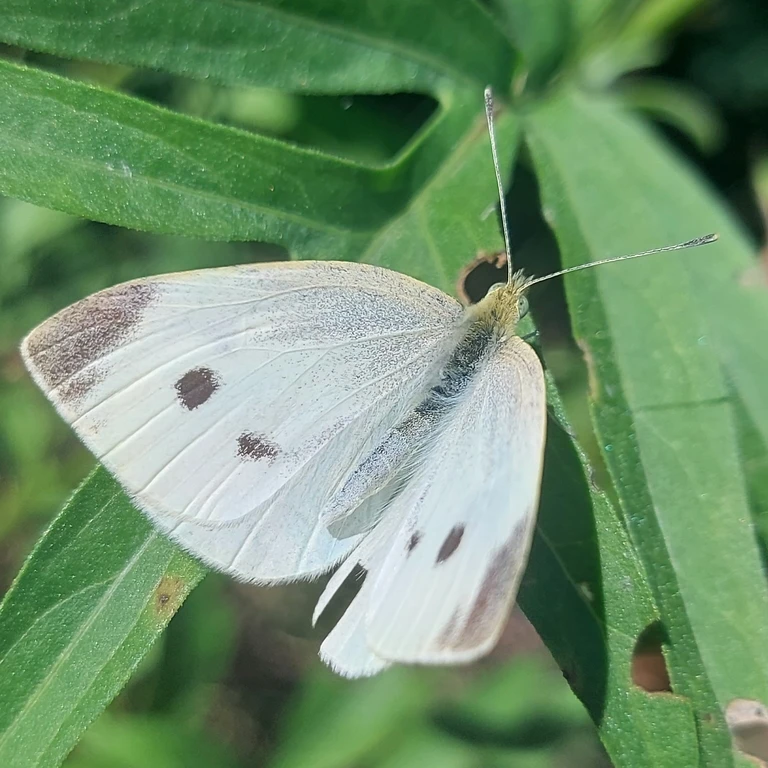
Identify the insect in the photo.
Pieris rapae
